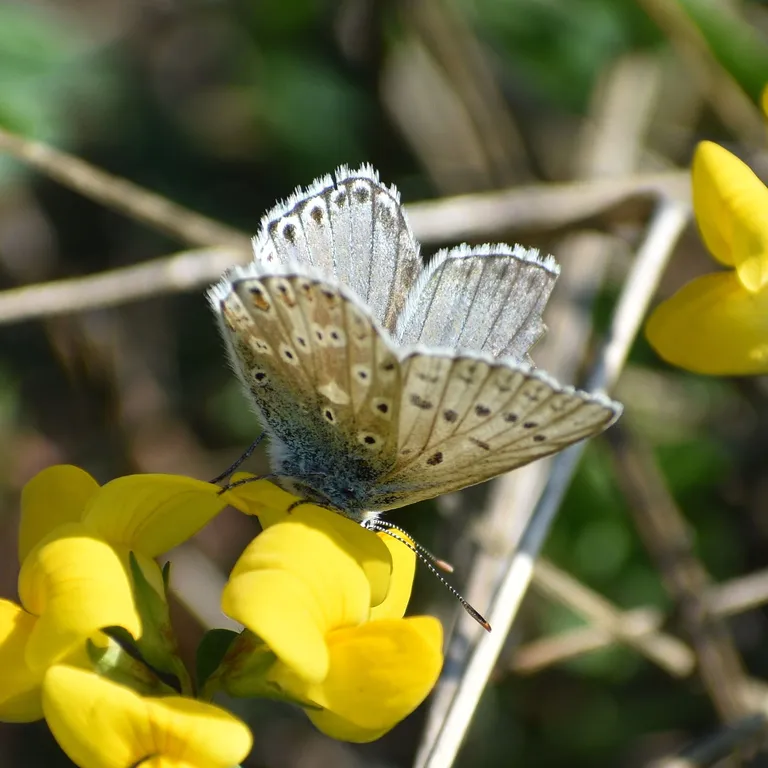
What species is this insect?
Lysandra coridon
